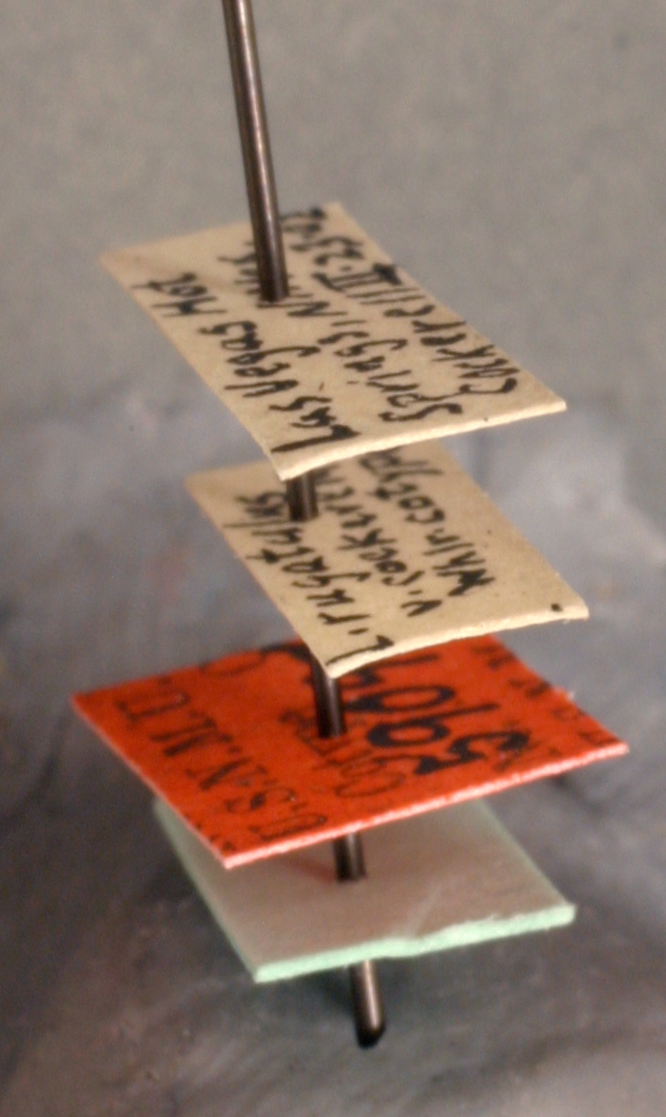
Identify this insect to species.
Leptothorax rugatulus
